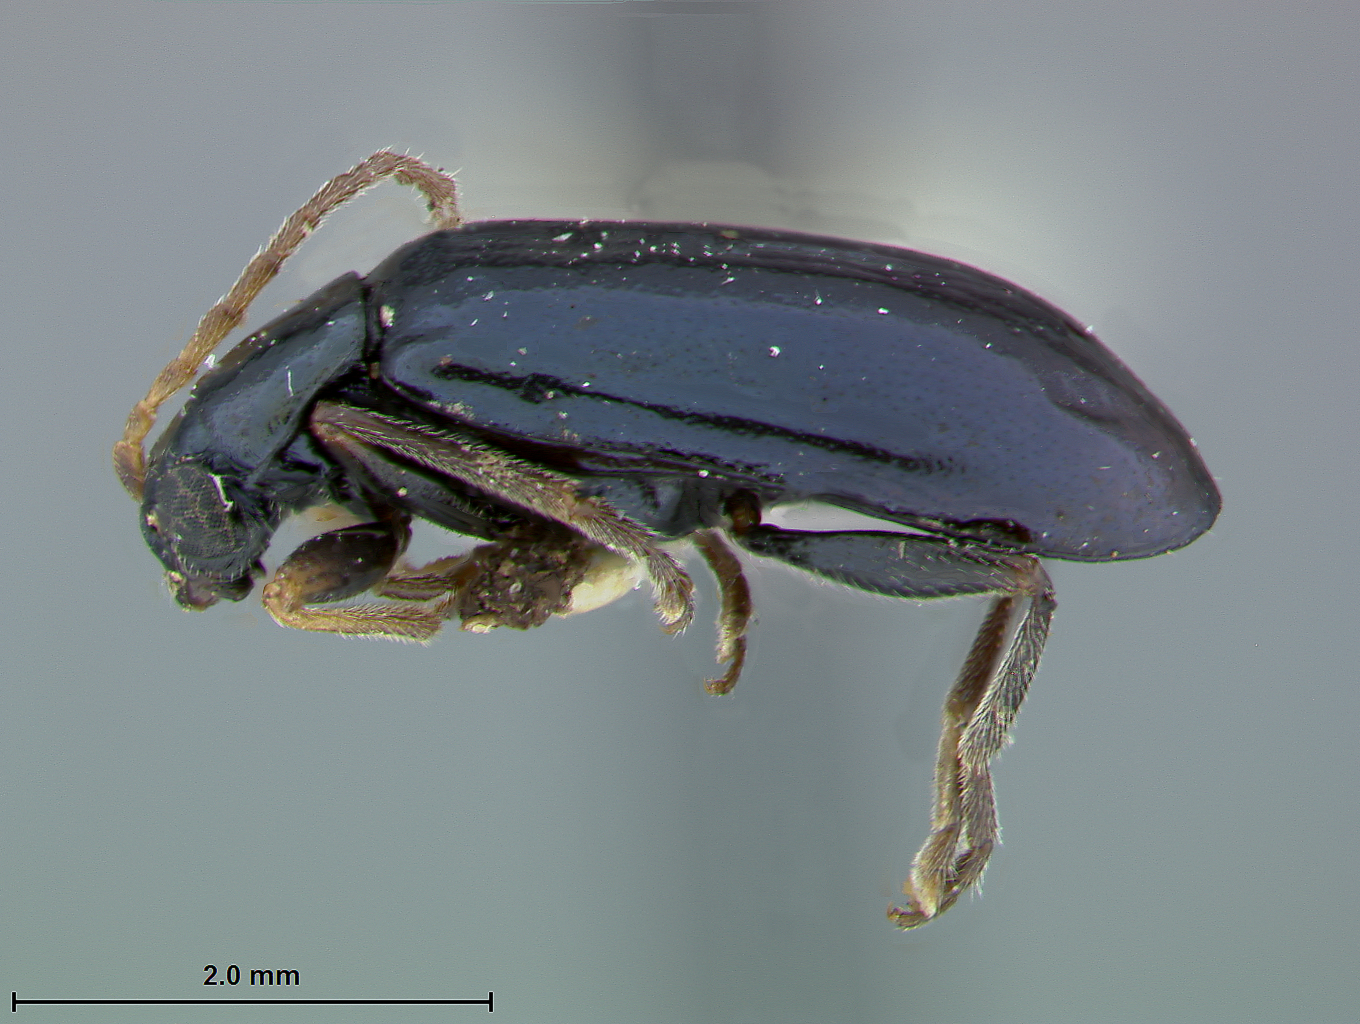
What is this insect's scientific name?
Luperodes bimarginata
